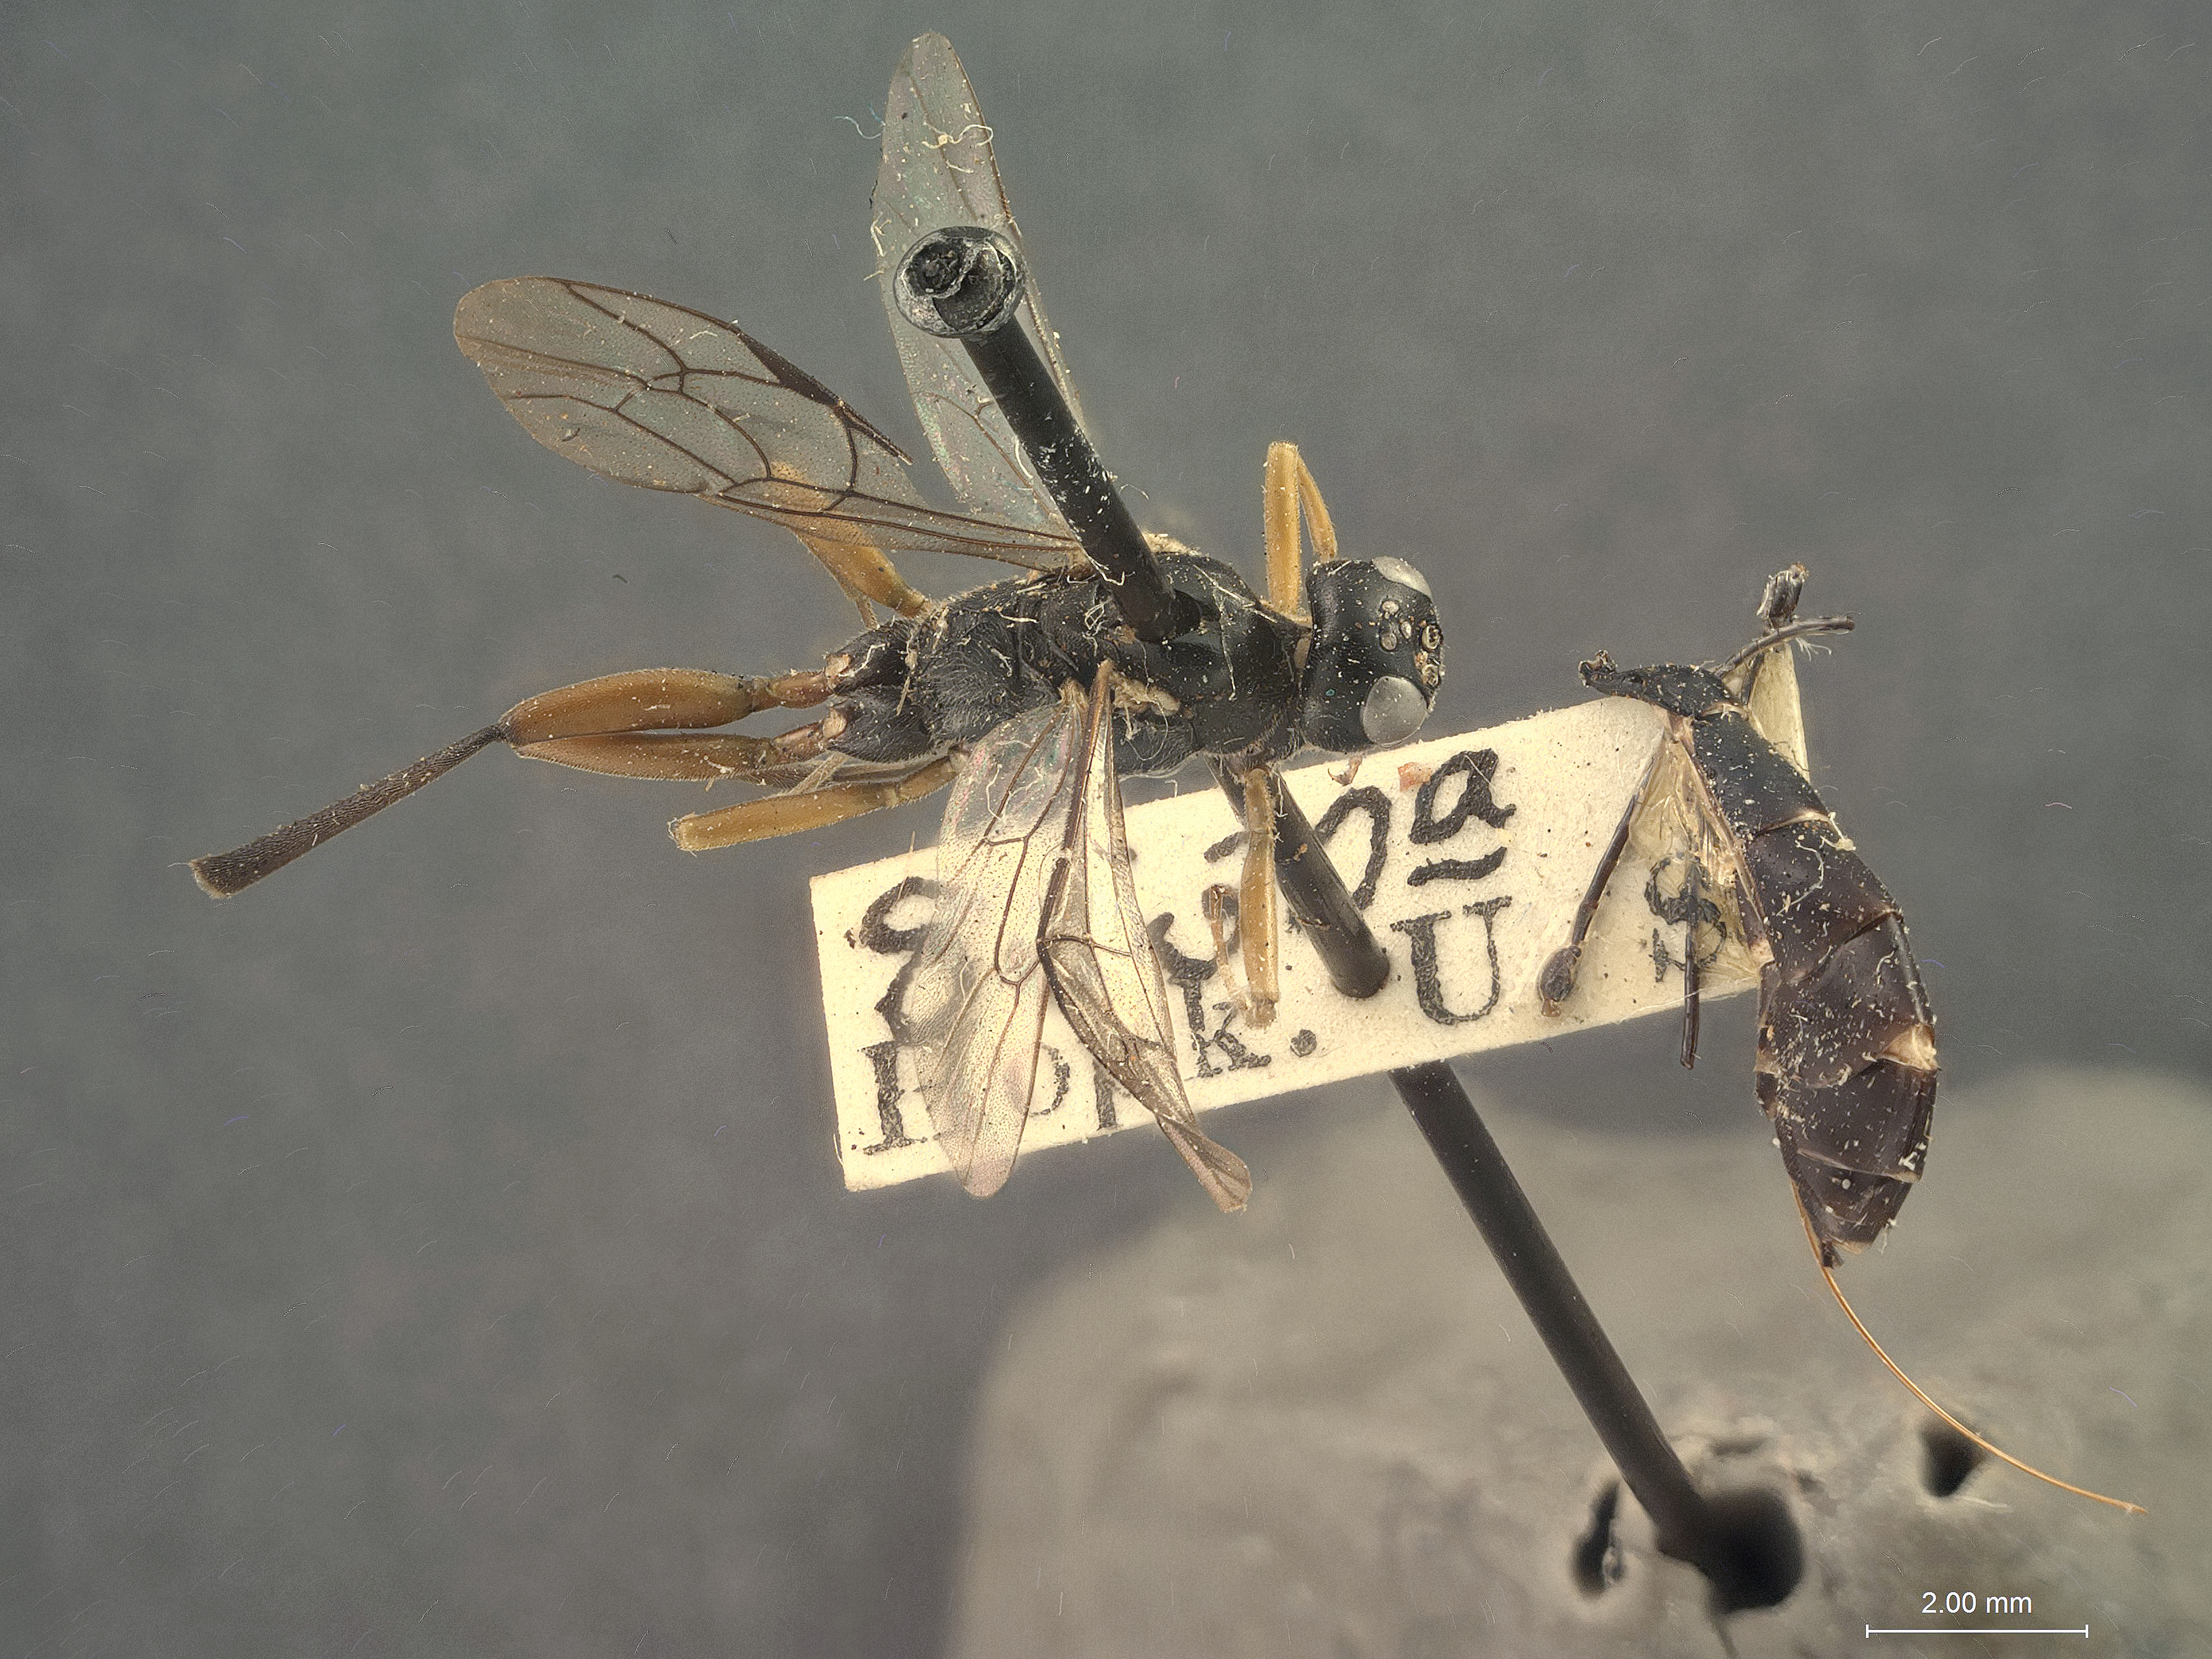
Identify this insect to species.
Helcostizidea xanthognathus
